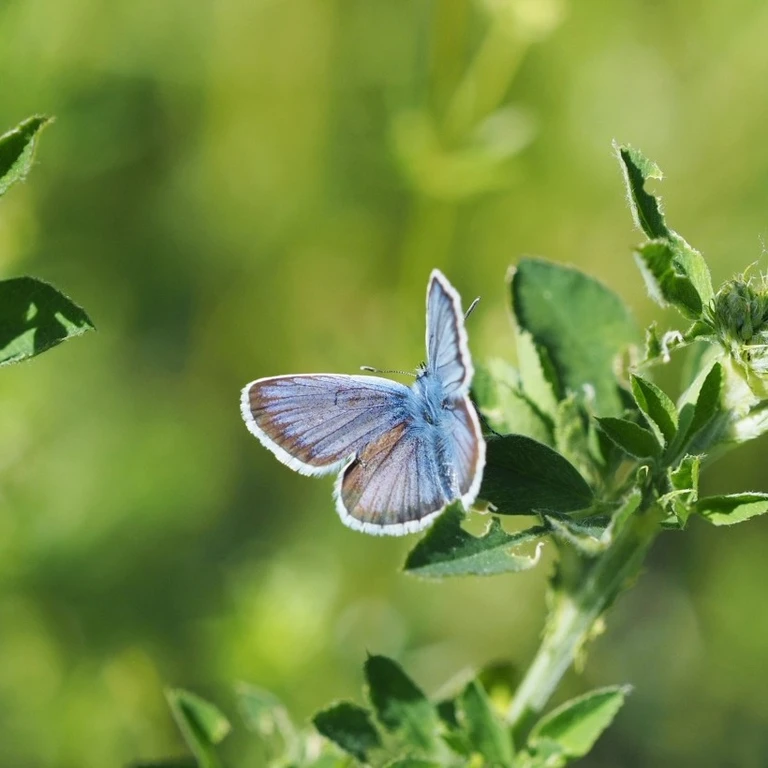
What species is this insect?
Plebejus argus
